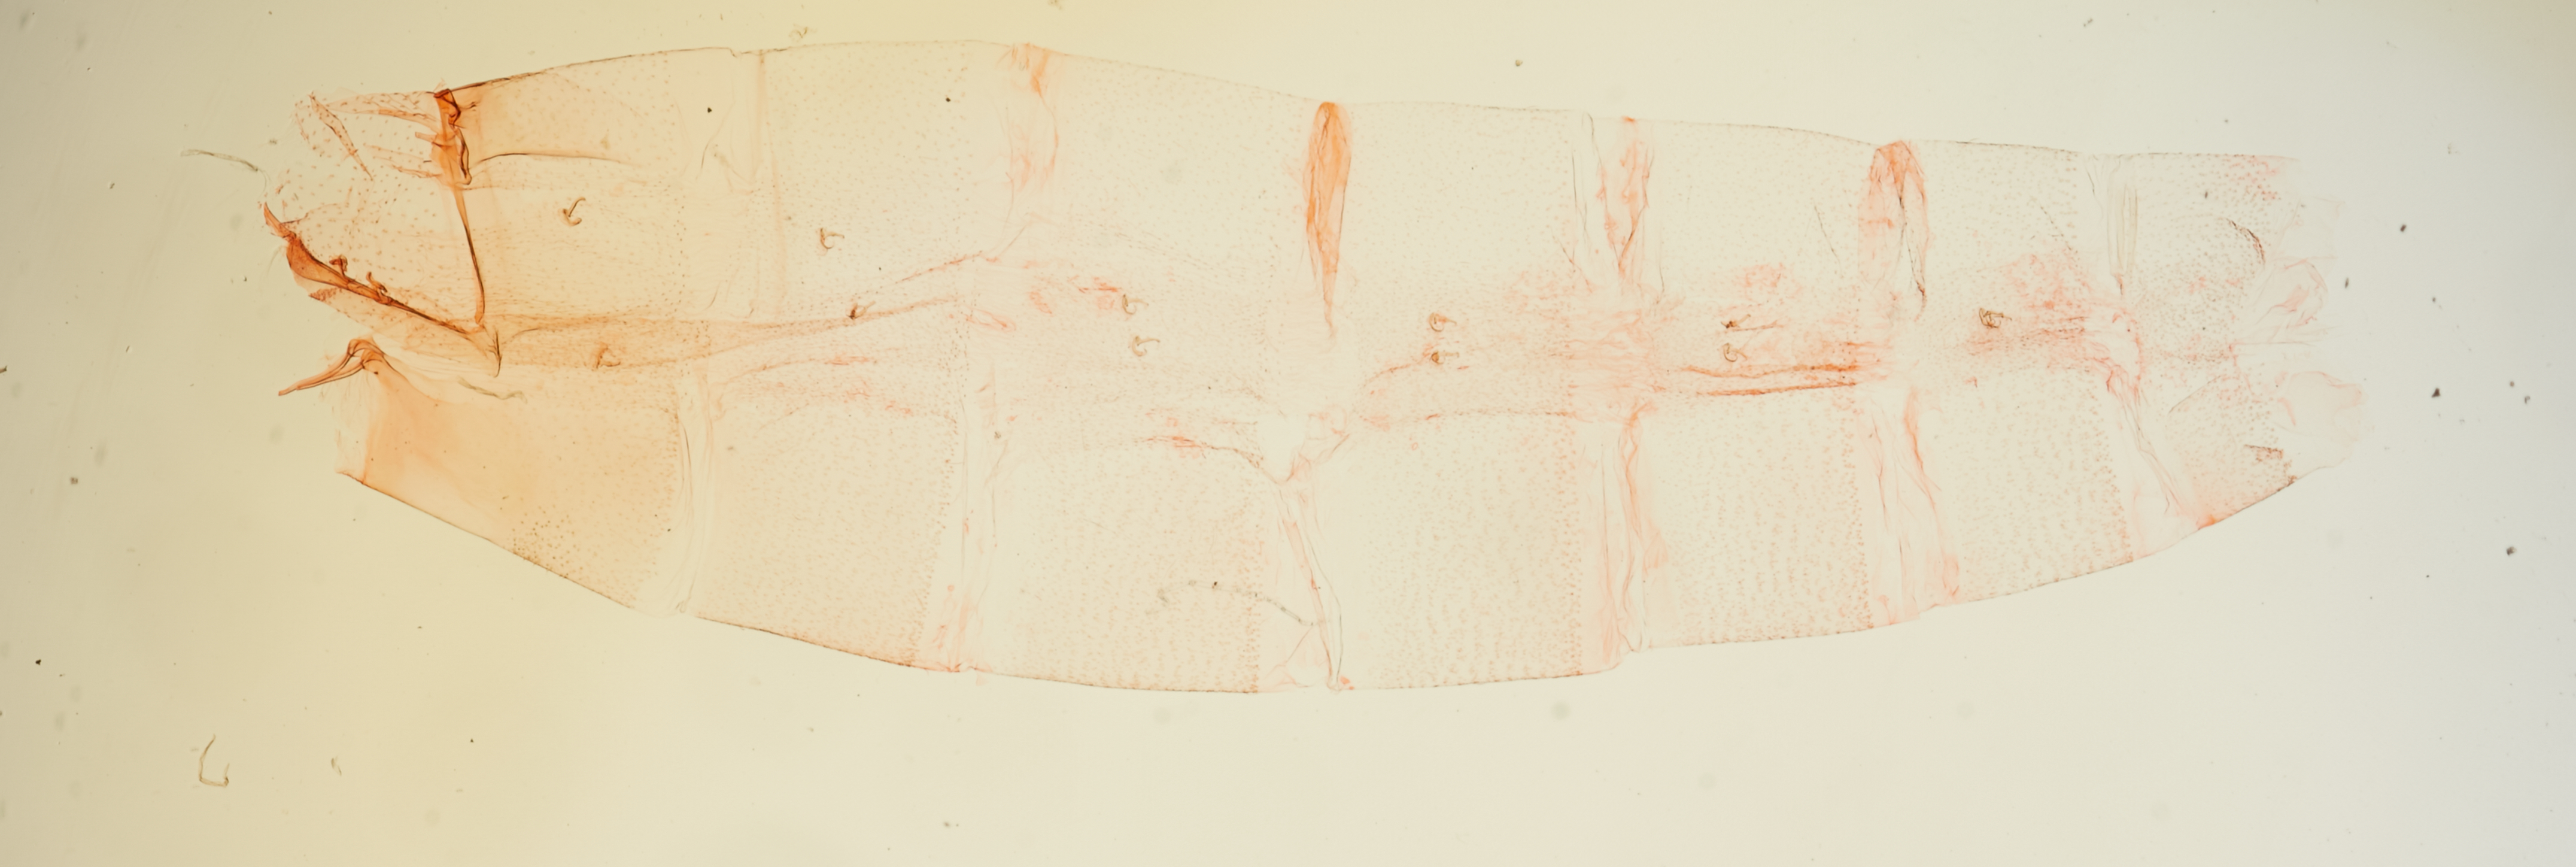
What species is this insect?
Depressaria schellbachi
